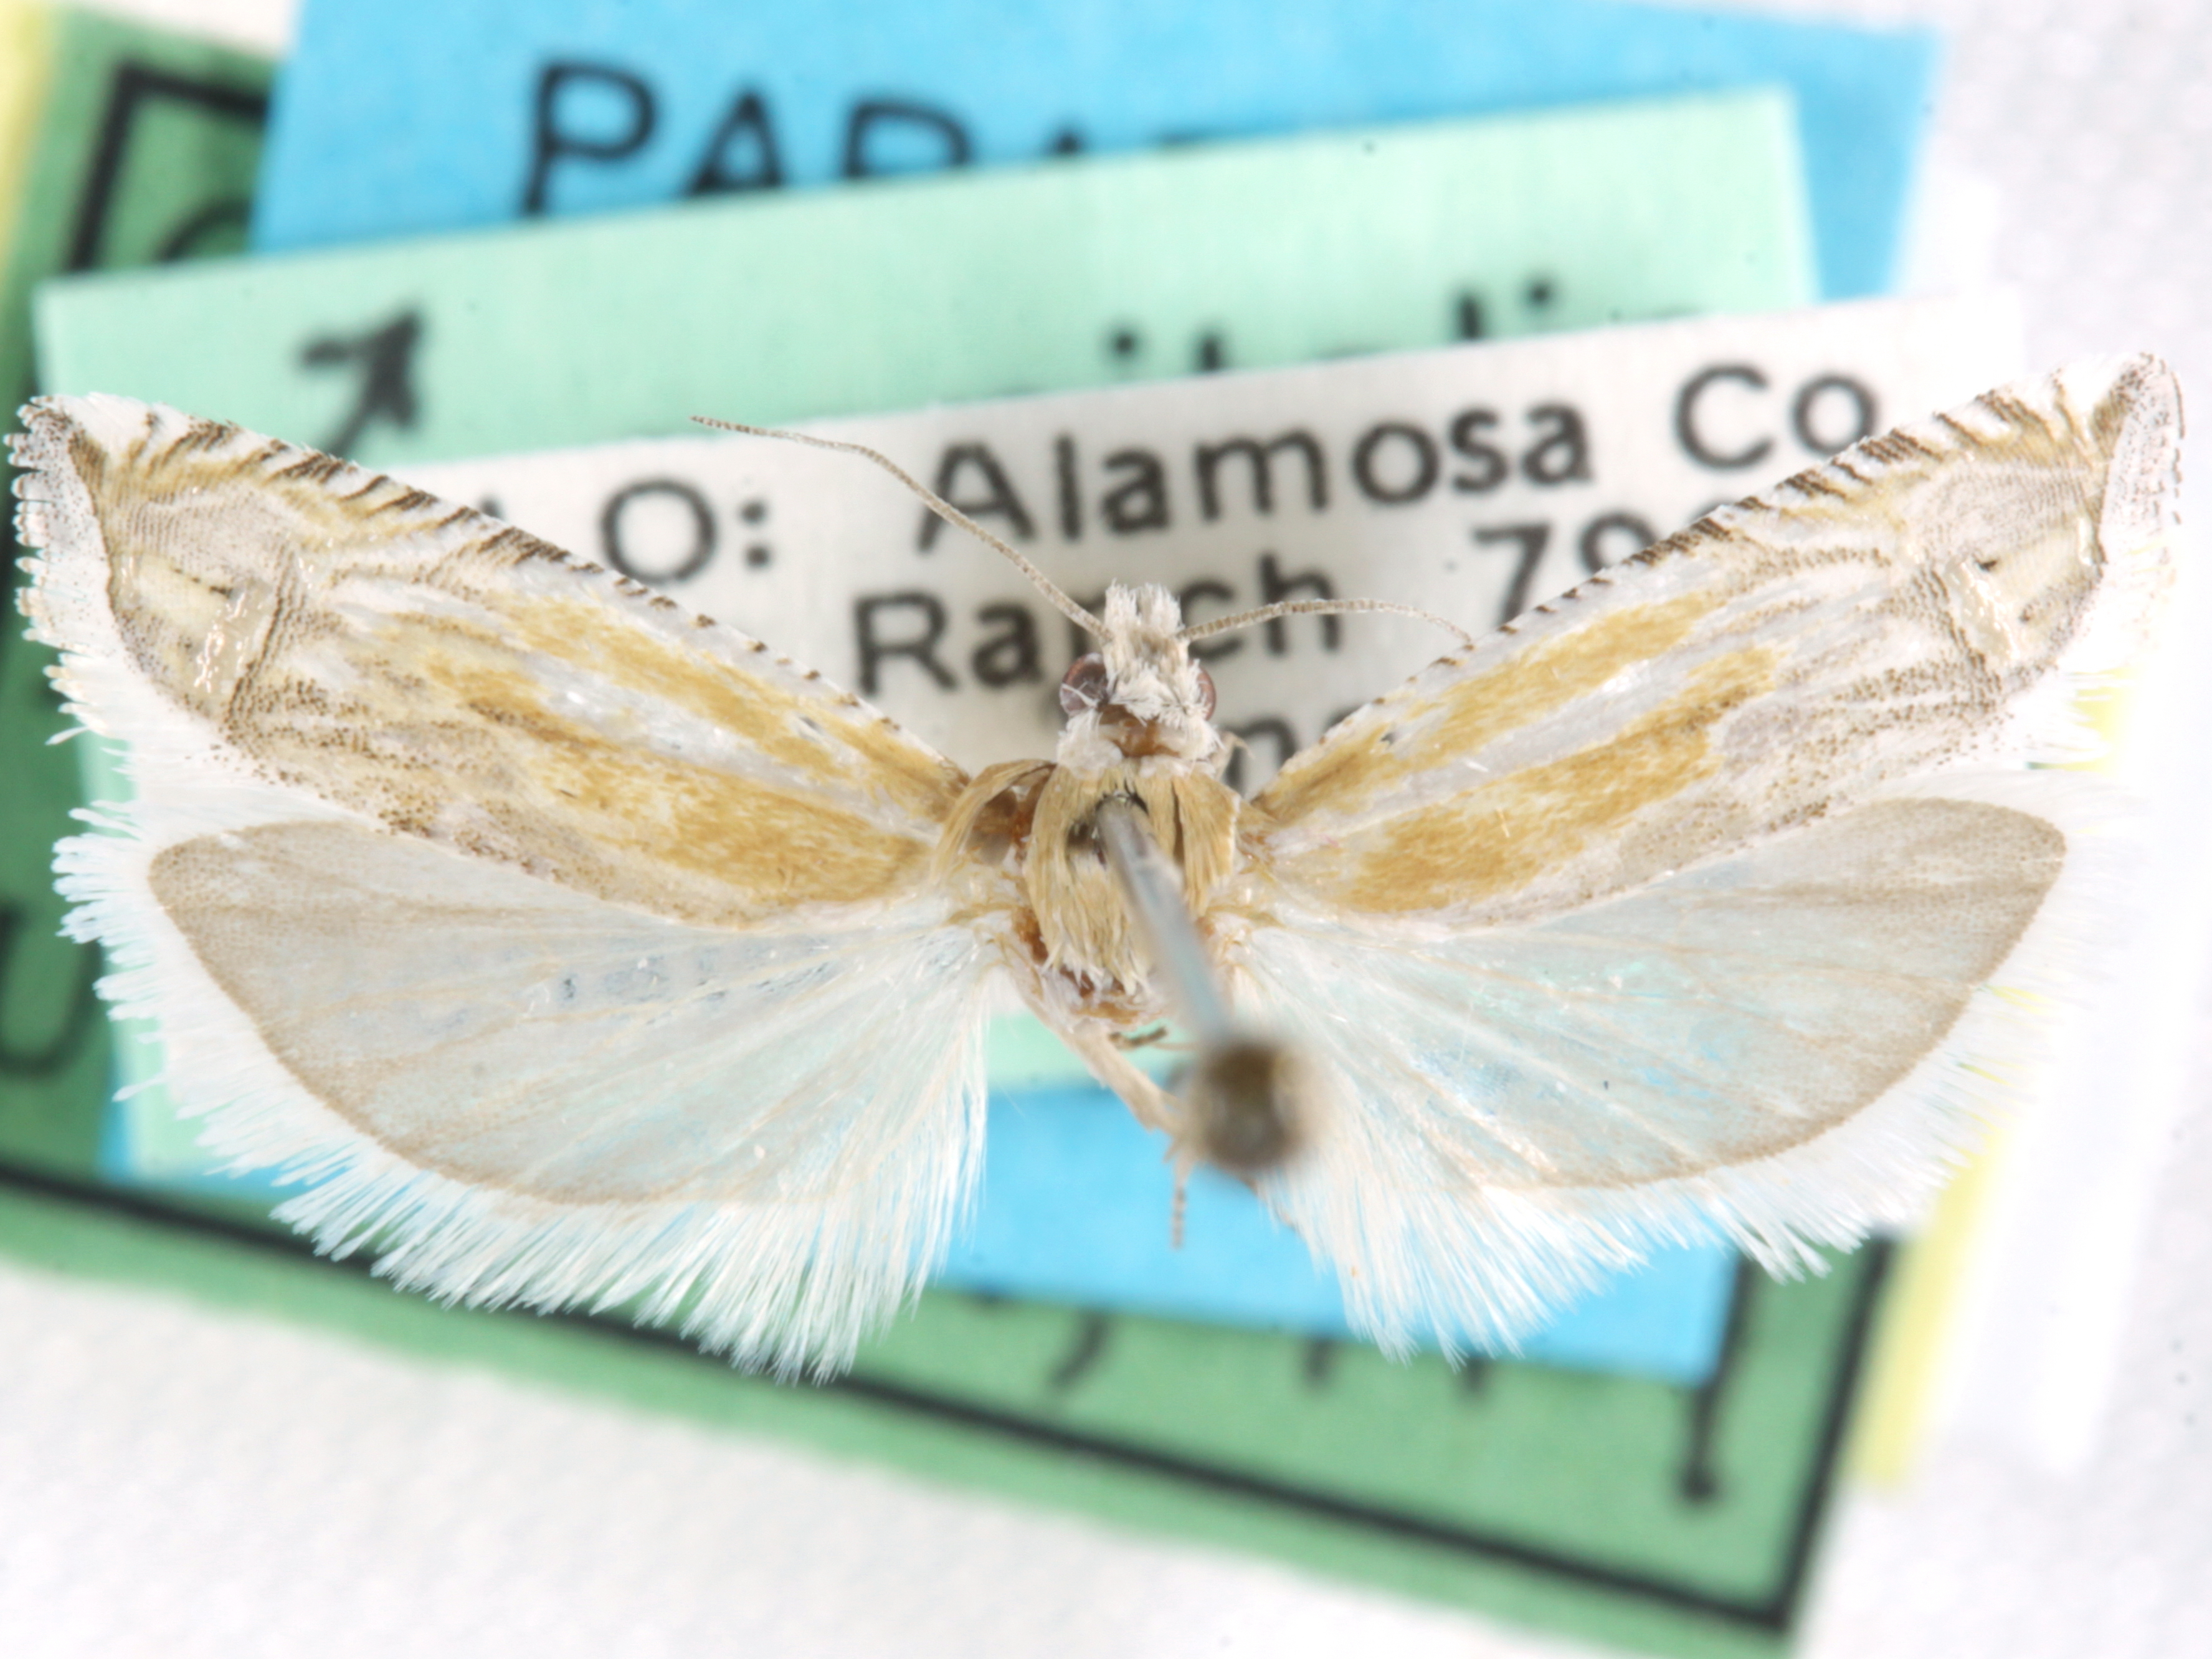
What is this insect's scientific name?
Eucosma cibolana
